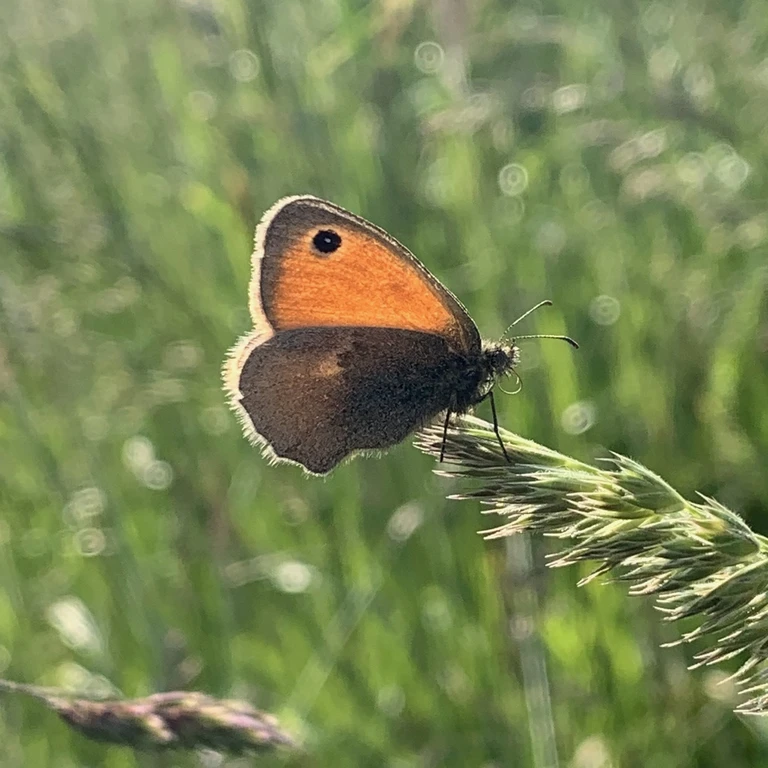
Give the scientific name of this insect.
Coenonympha pamphilus
